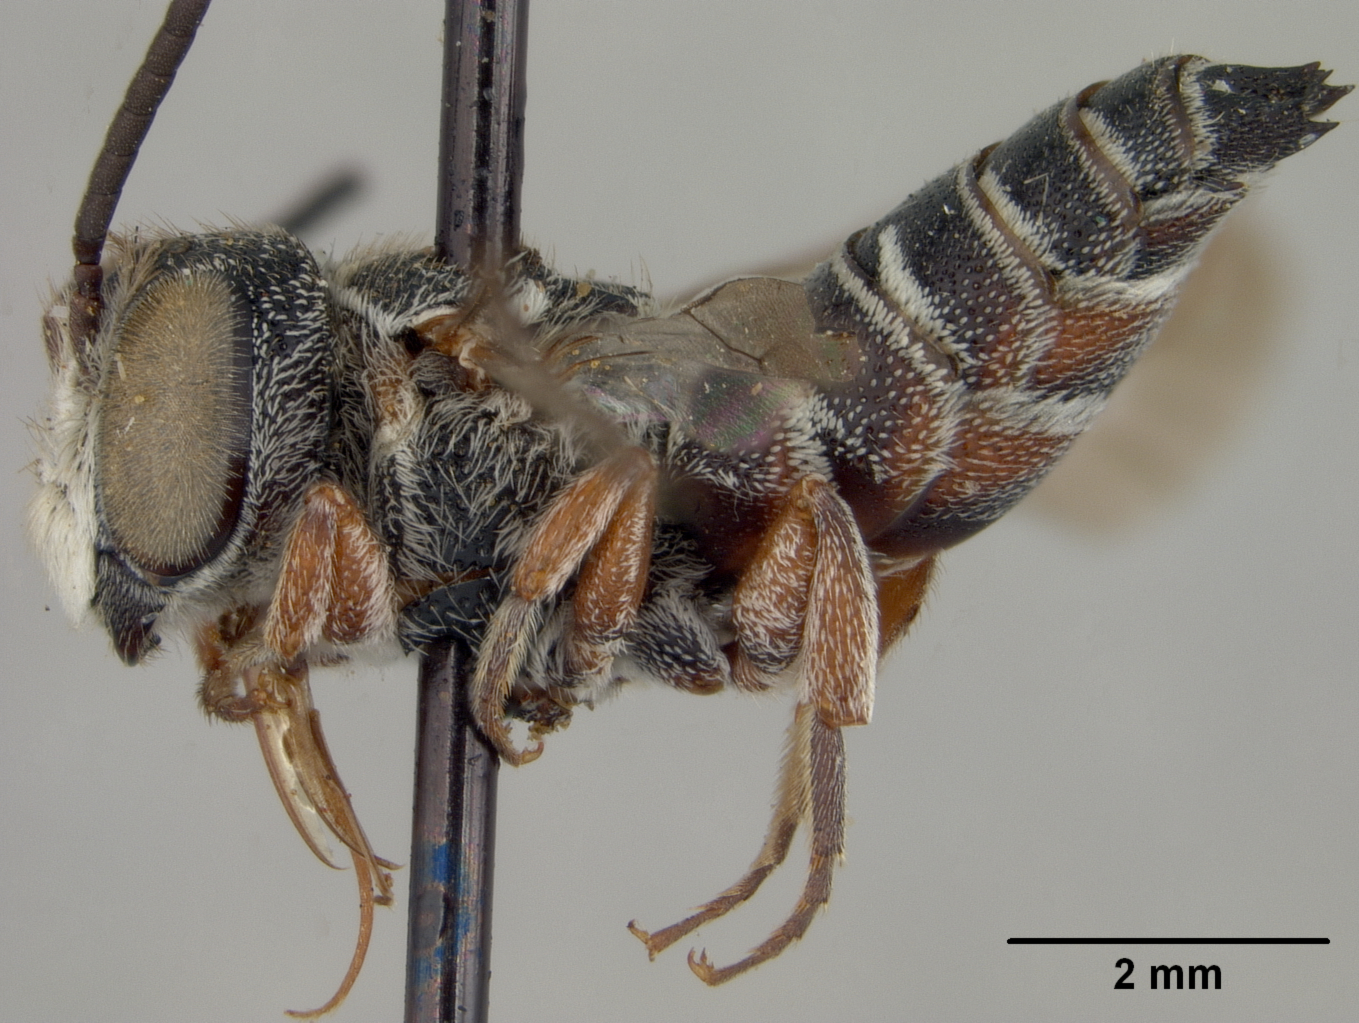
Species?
Coelioxys texana
